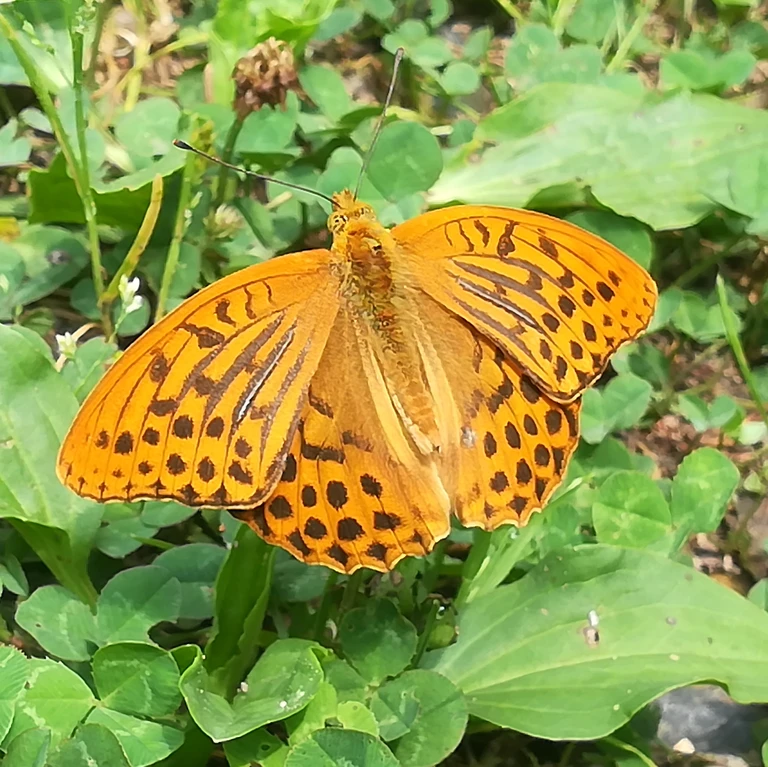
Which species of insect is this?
Argynnis paphia
